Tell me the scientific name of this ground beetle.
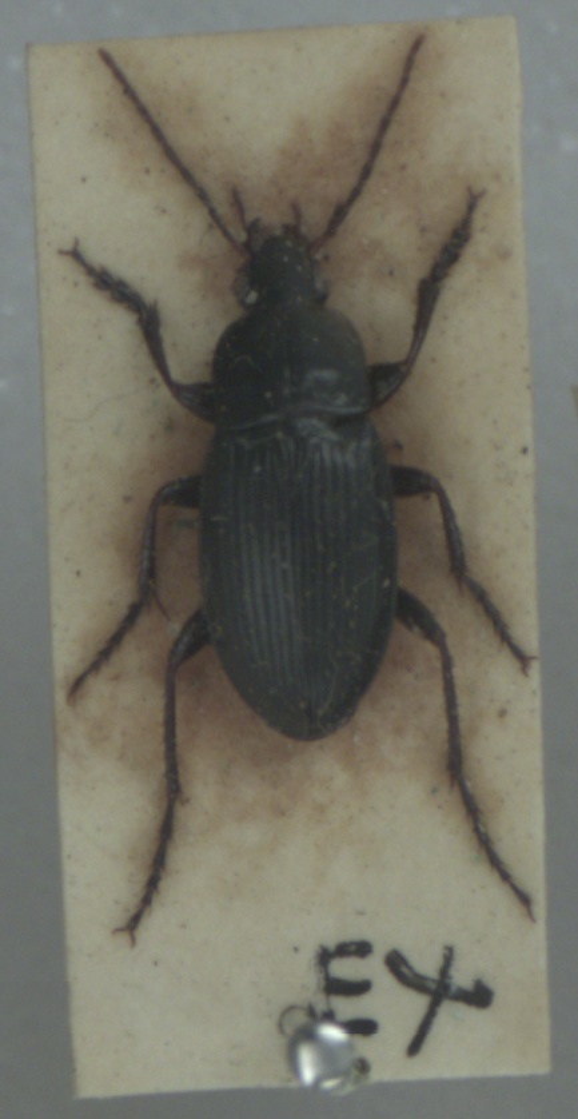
Calathus fuscipes
